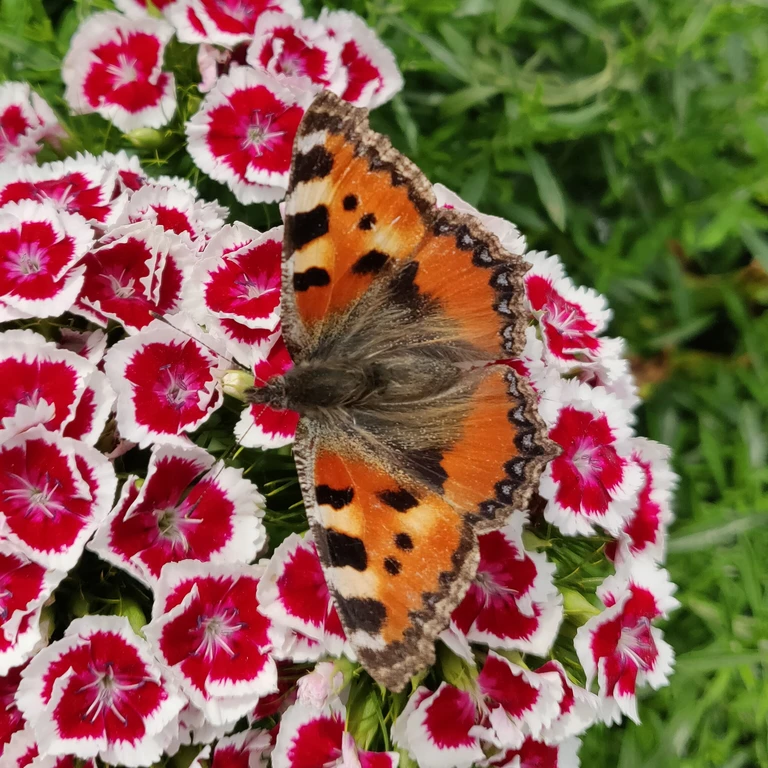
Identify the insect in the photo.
Aglais urticae
